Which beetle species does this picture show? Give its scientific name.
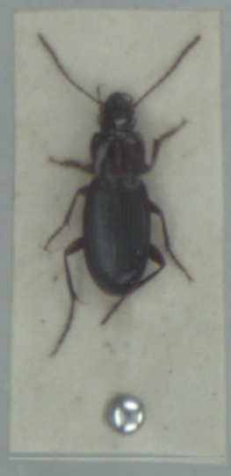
Platyderus depressus
